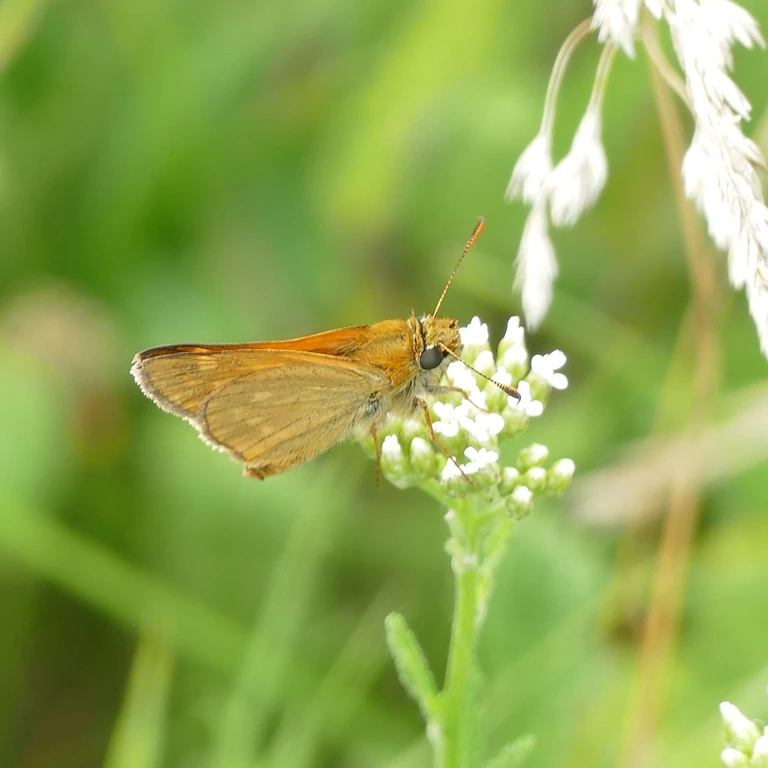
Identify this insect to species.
Ochlodes sylvanus (also Ochlodes venata)
